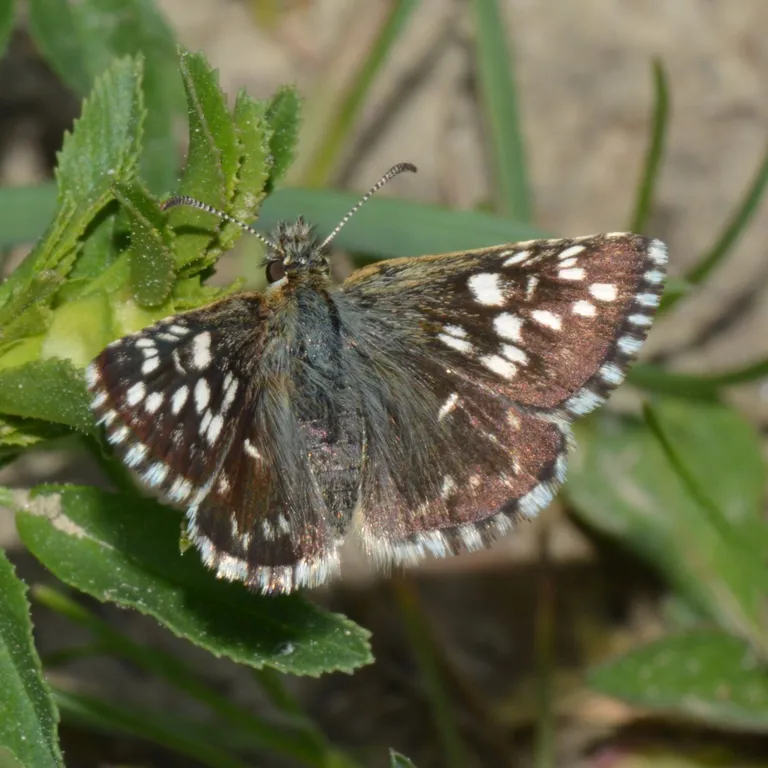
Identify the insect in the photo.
Pyrgus malvae
